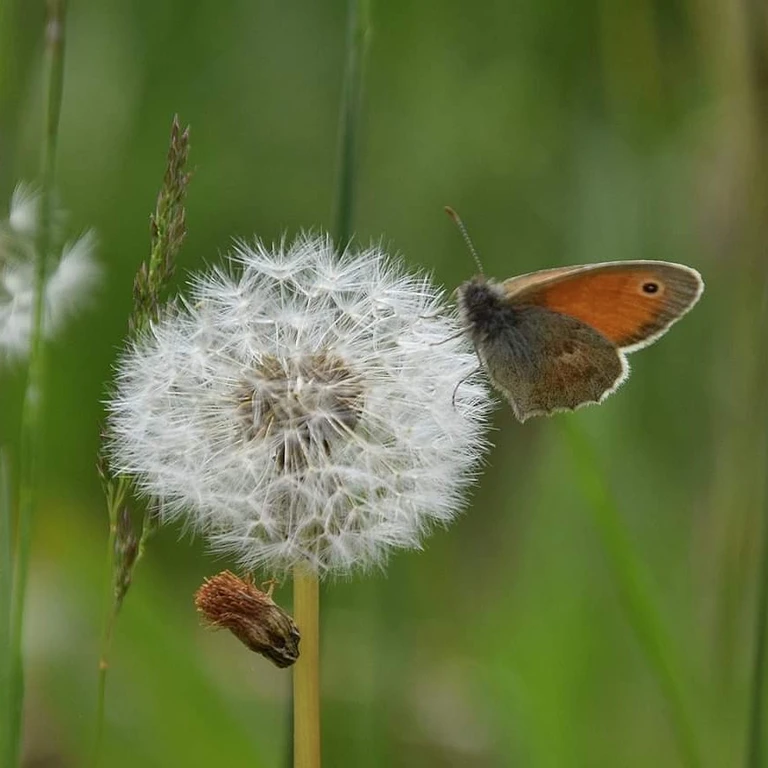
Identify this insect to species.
Coenonympha pamphilus
